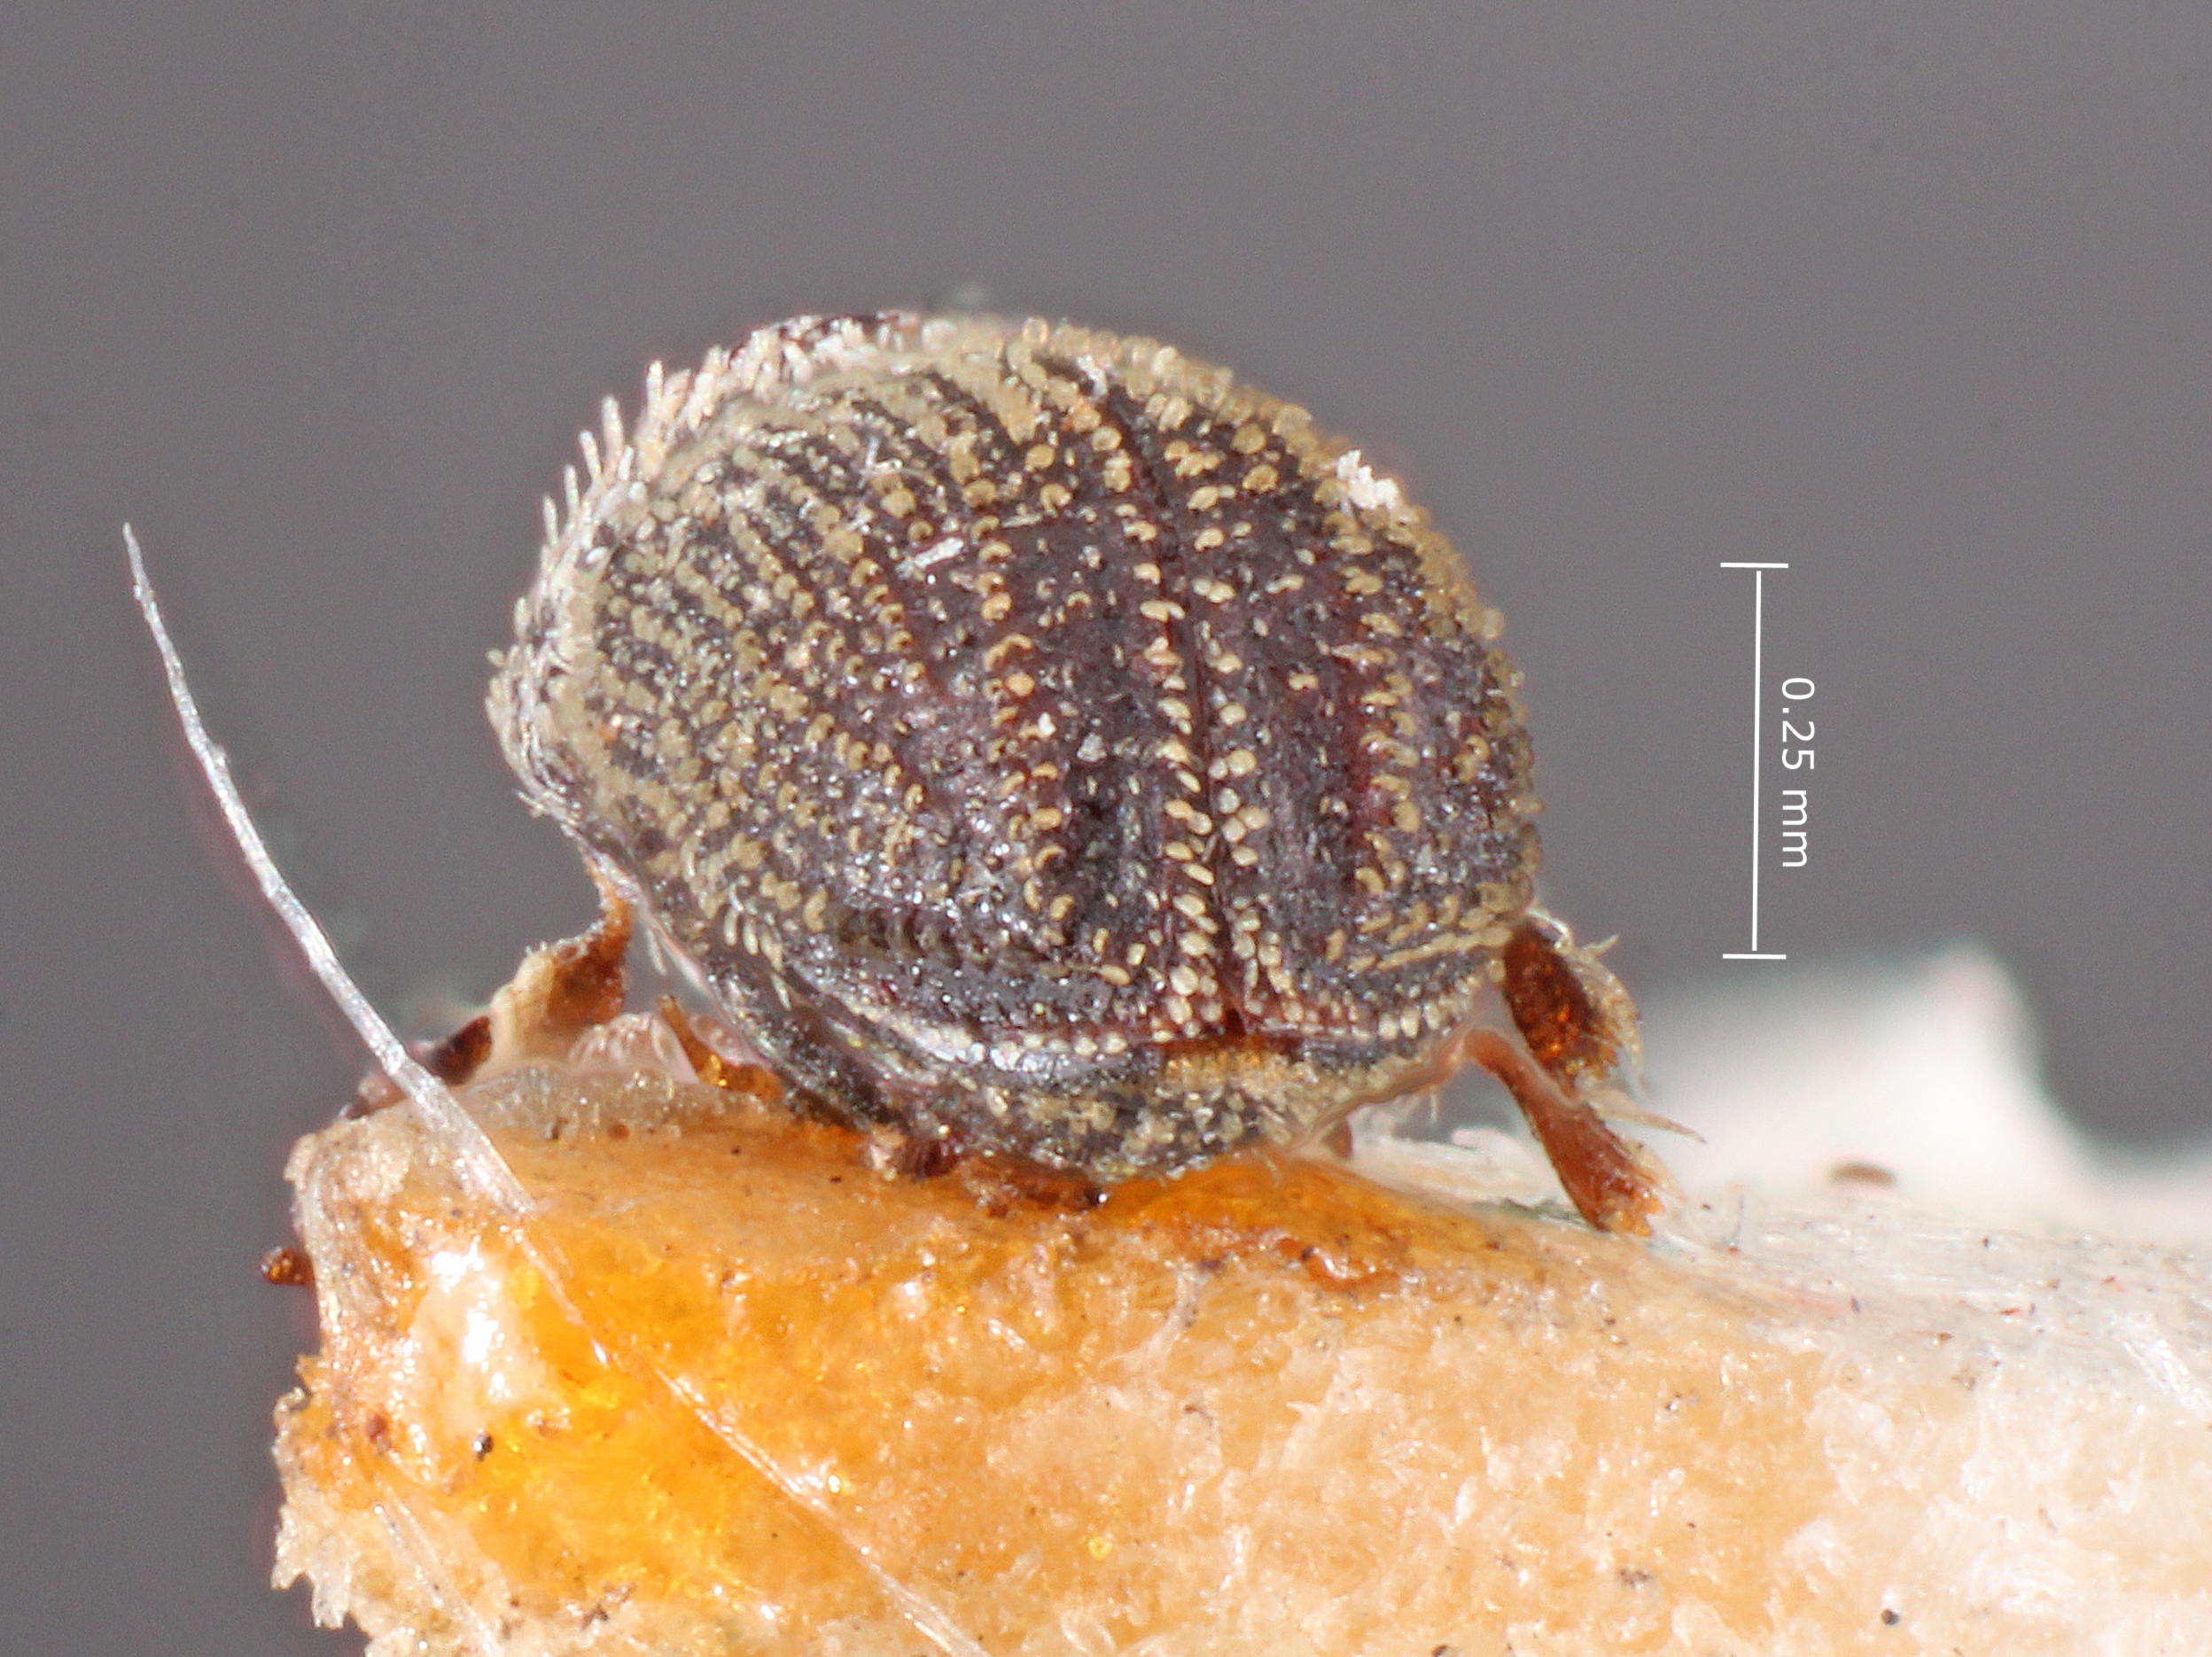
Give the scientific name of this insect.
Pseudothysanoes gambetti
